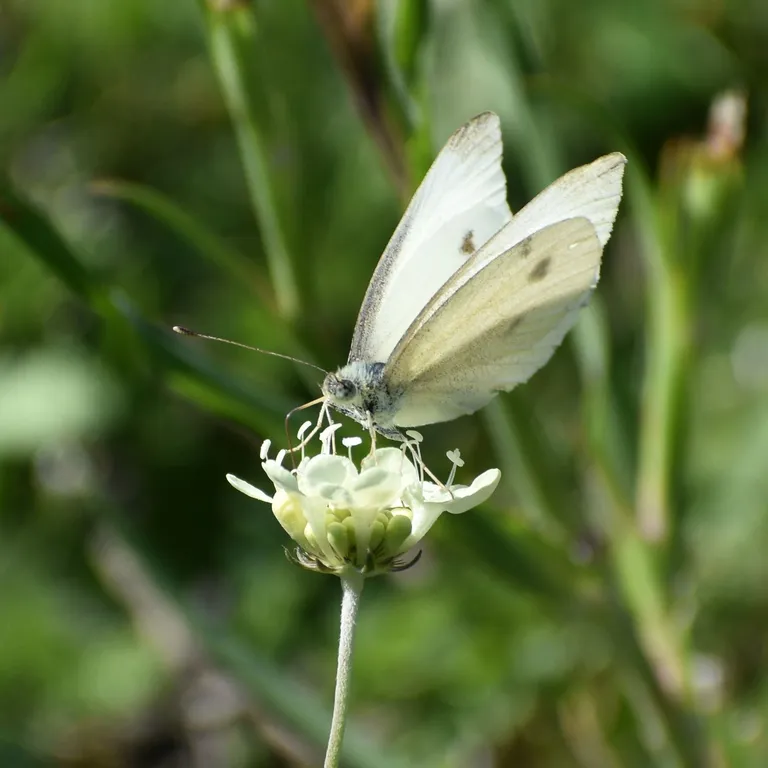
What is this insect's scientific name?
Pieris rapae
